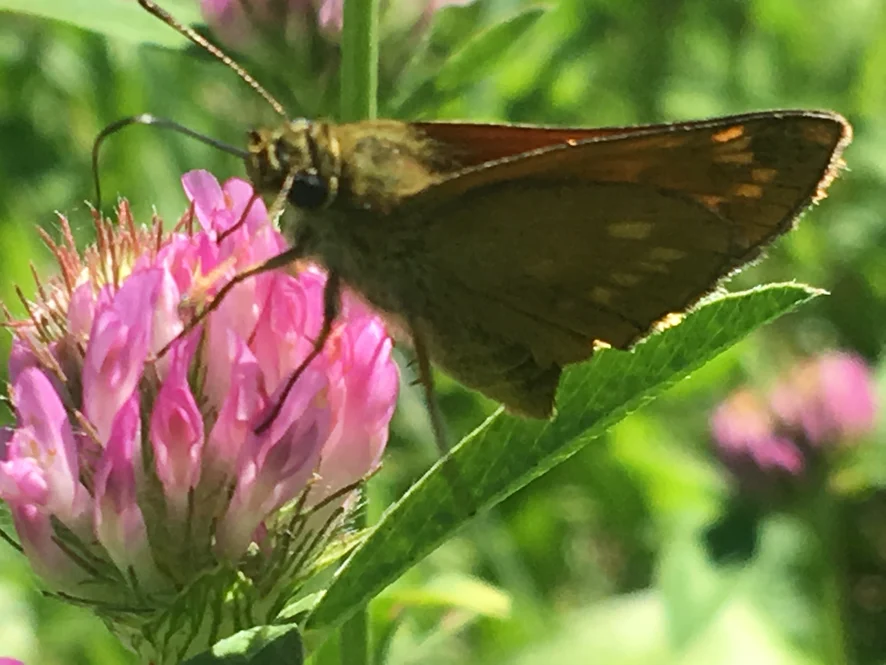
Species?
Ochlodes sylvanus (also Ochlodes venata)
